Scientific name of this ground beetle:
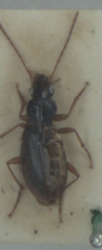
Paranchus albipes
